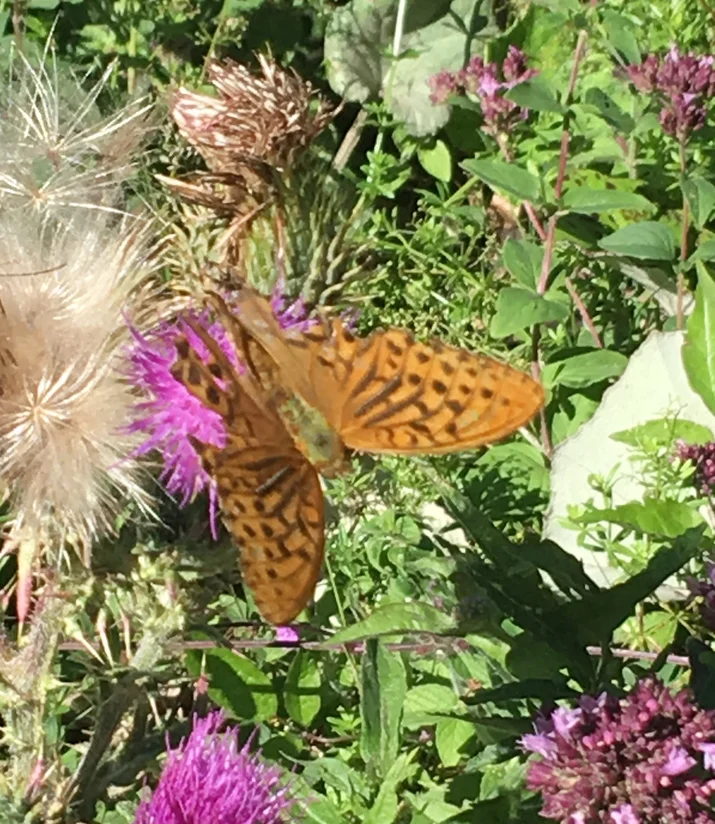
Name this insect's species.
Argynnis paphia
